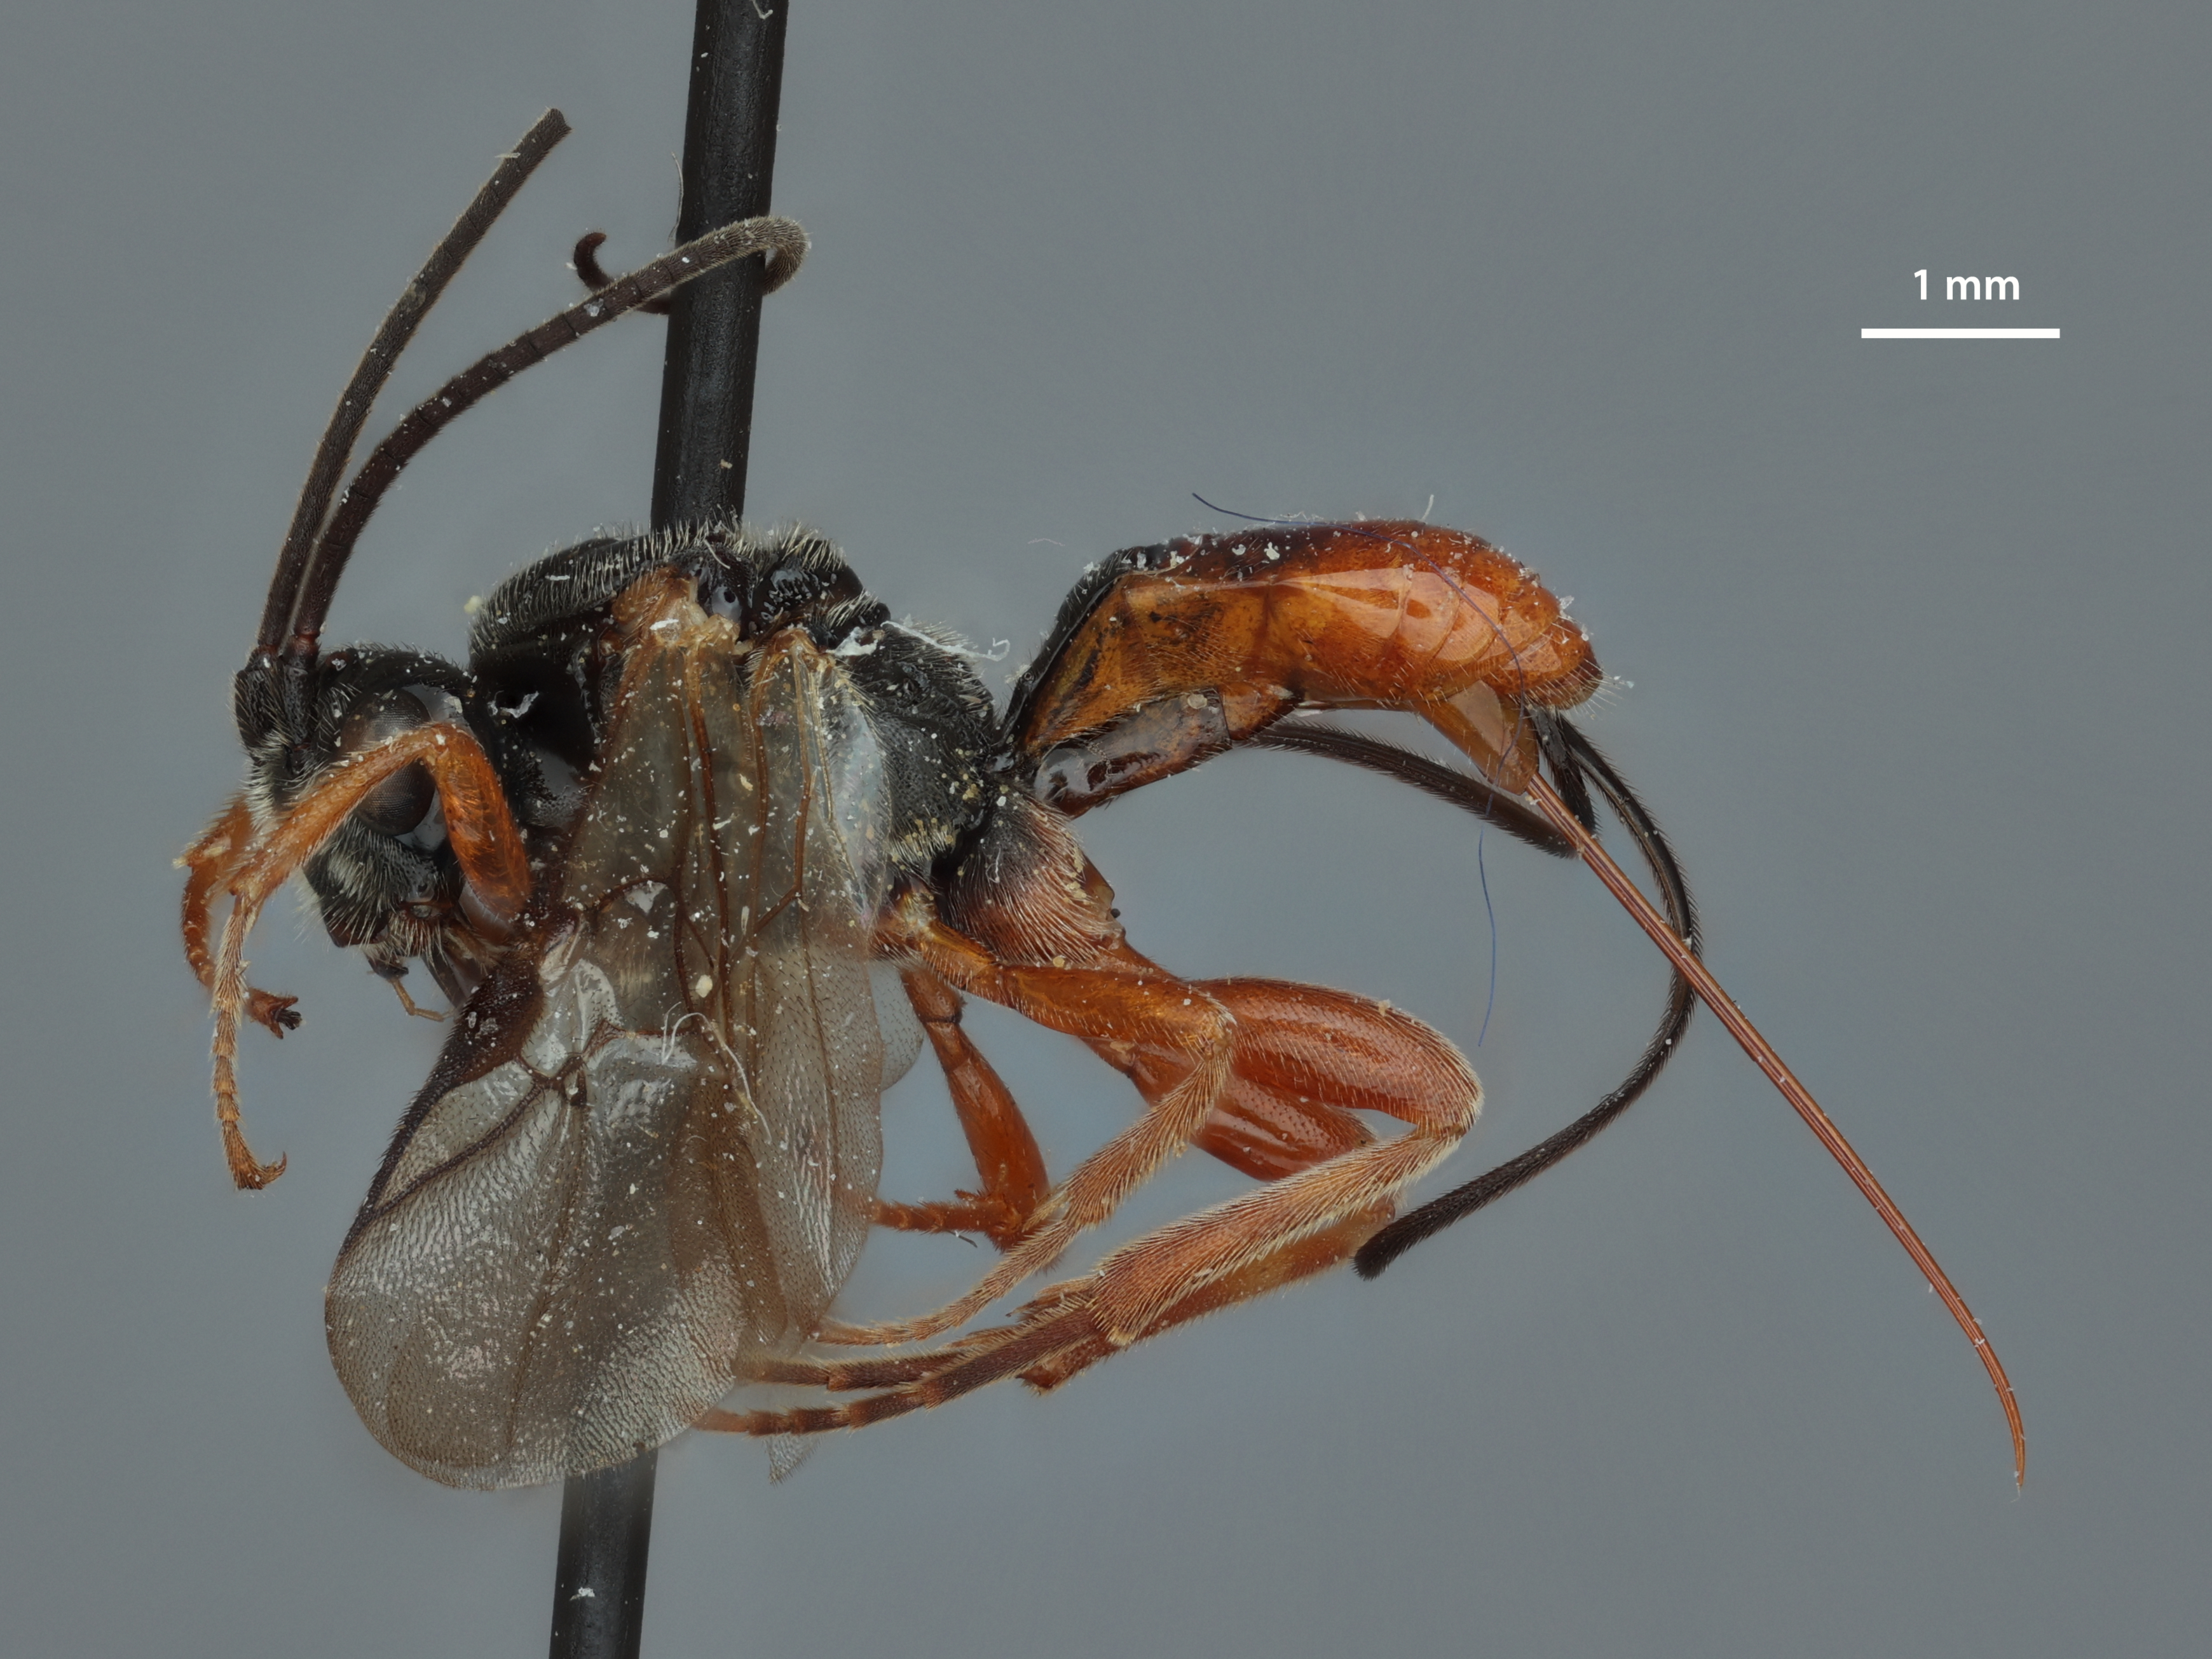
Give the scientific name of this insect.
Agathirsia campanisura
